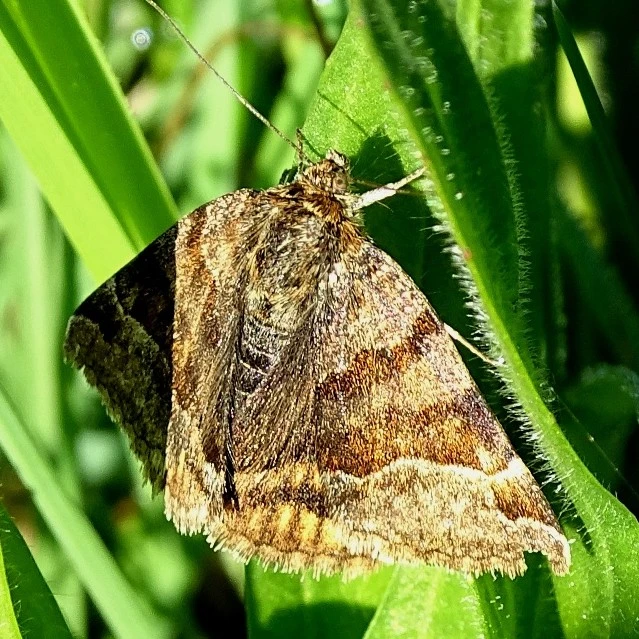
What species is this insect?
Euclidia glyphica
